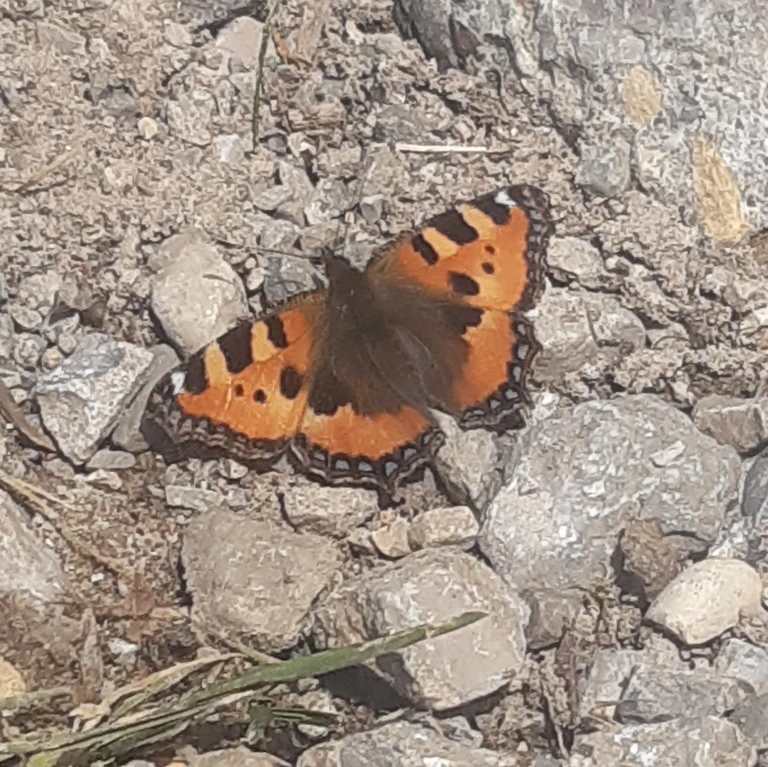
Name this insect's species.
Aglais urticae
